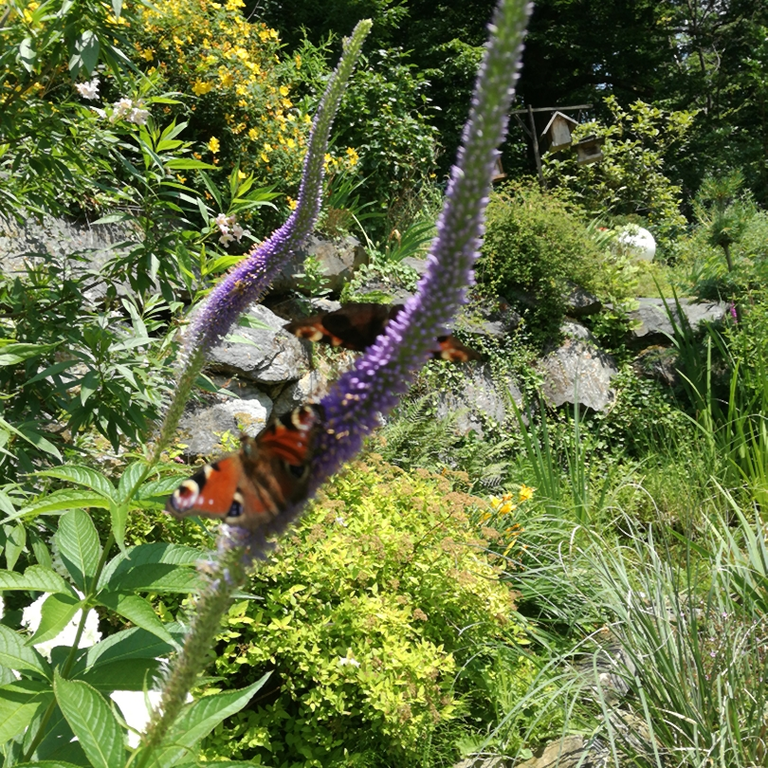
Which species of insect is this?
Aglais io
